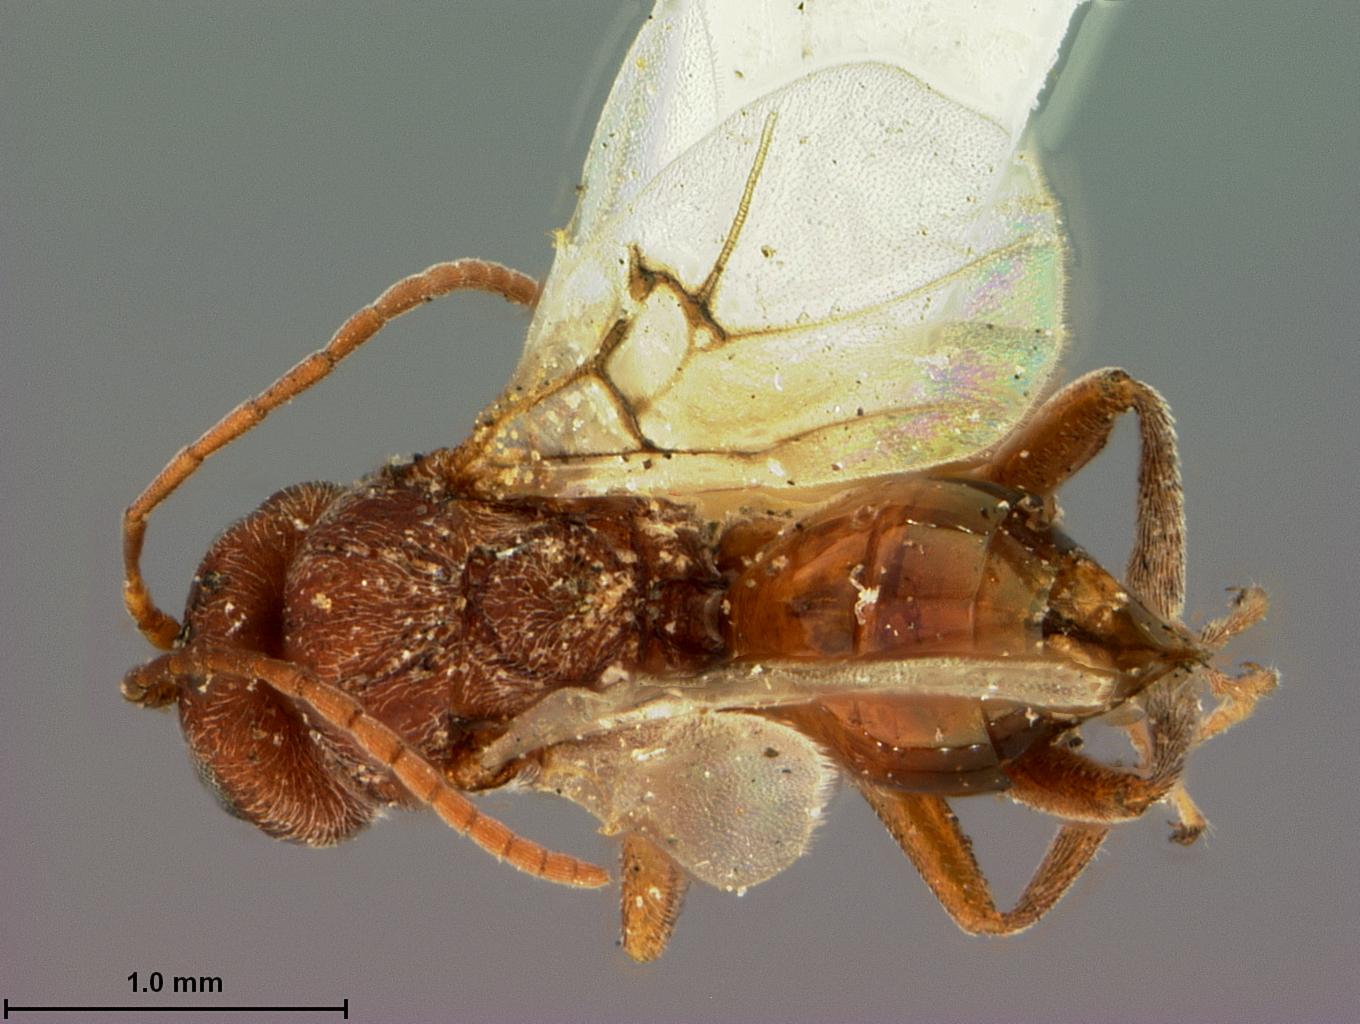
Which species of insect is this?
Cynips quercus
